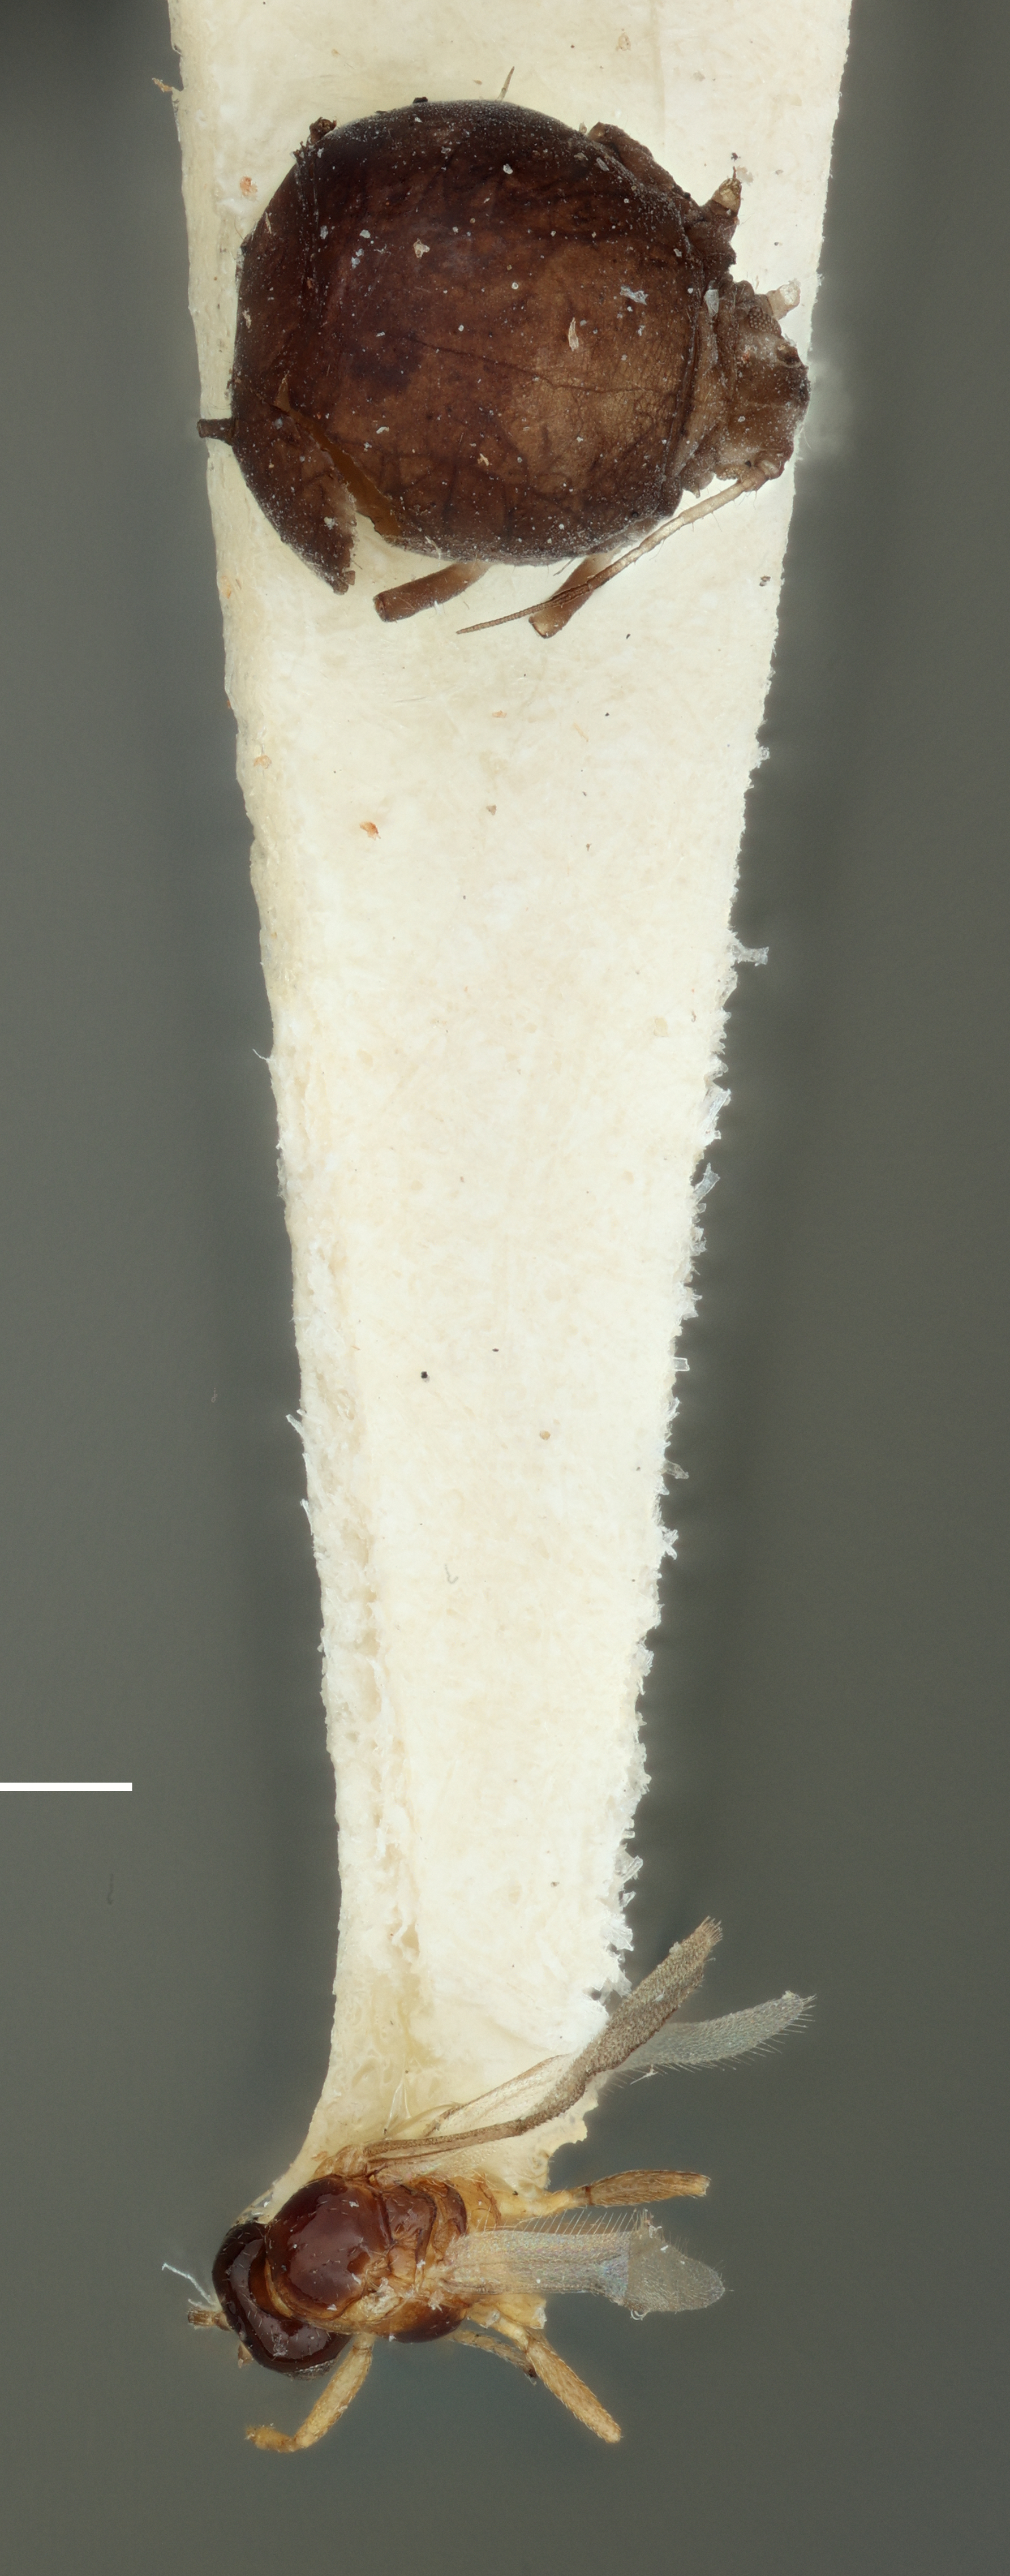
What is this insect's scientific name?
Lysiphlebus rugosa
